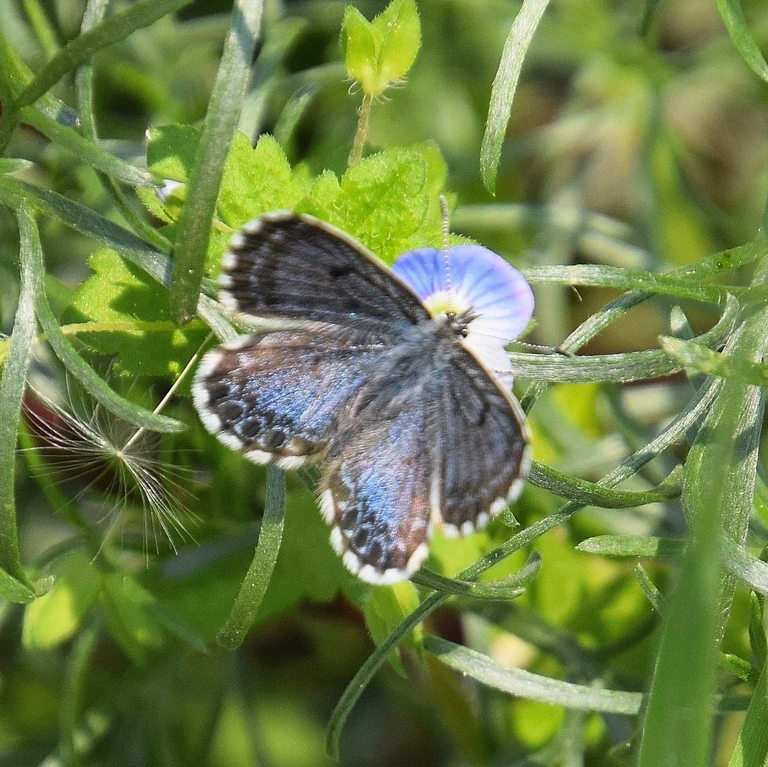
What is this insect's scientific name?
Scolitantides orion
